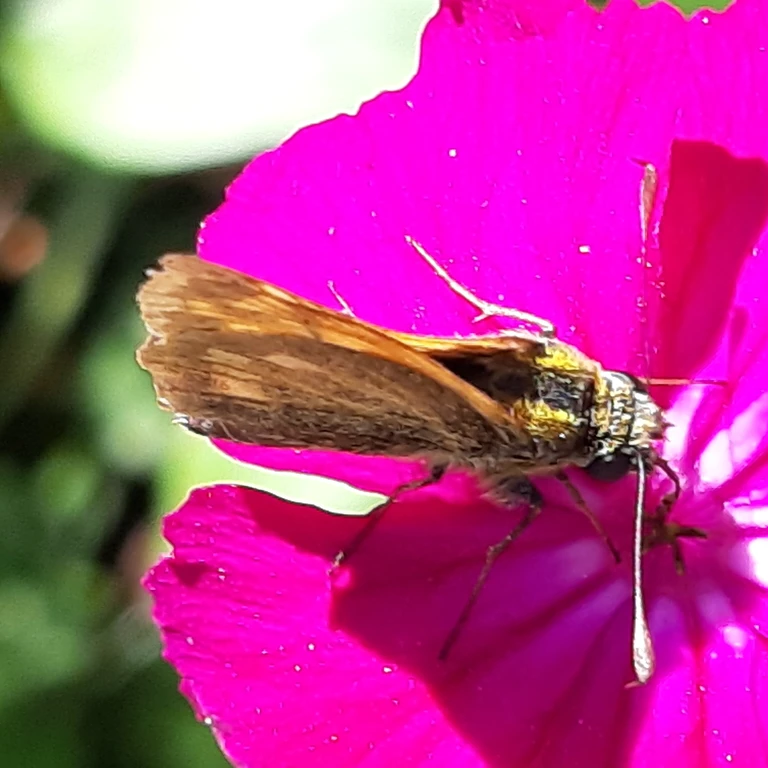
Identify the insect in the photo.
Ochlodes sylvanus (also Ochlodes venata)
